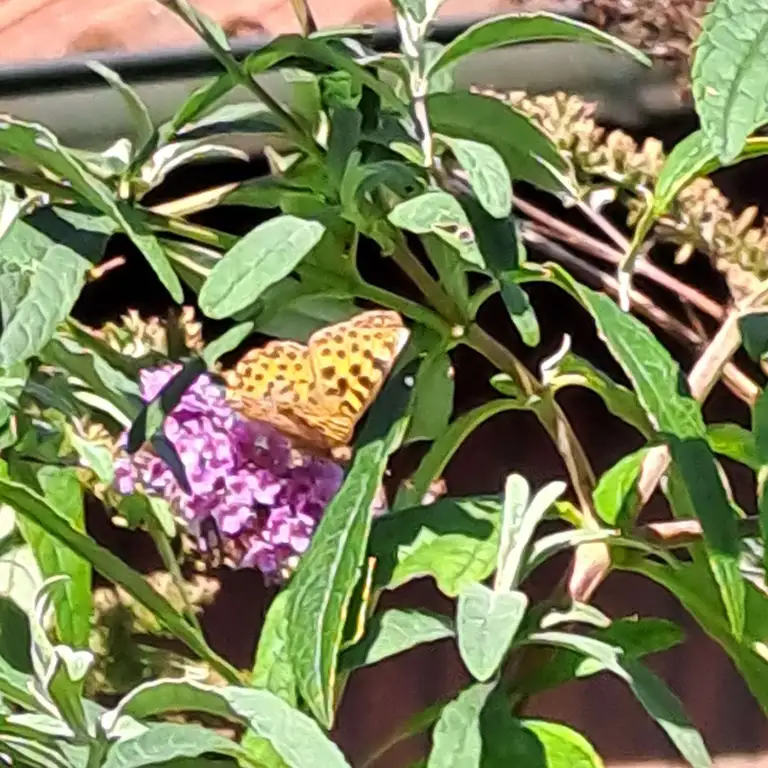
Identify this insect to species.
Issoria lathonia
